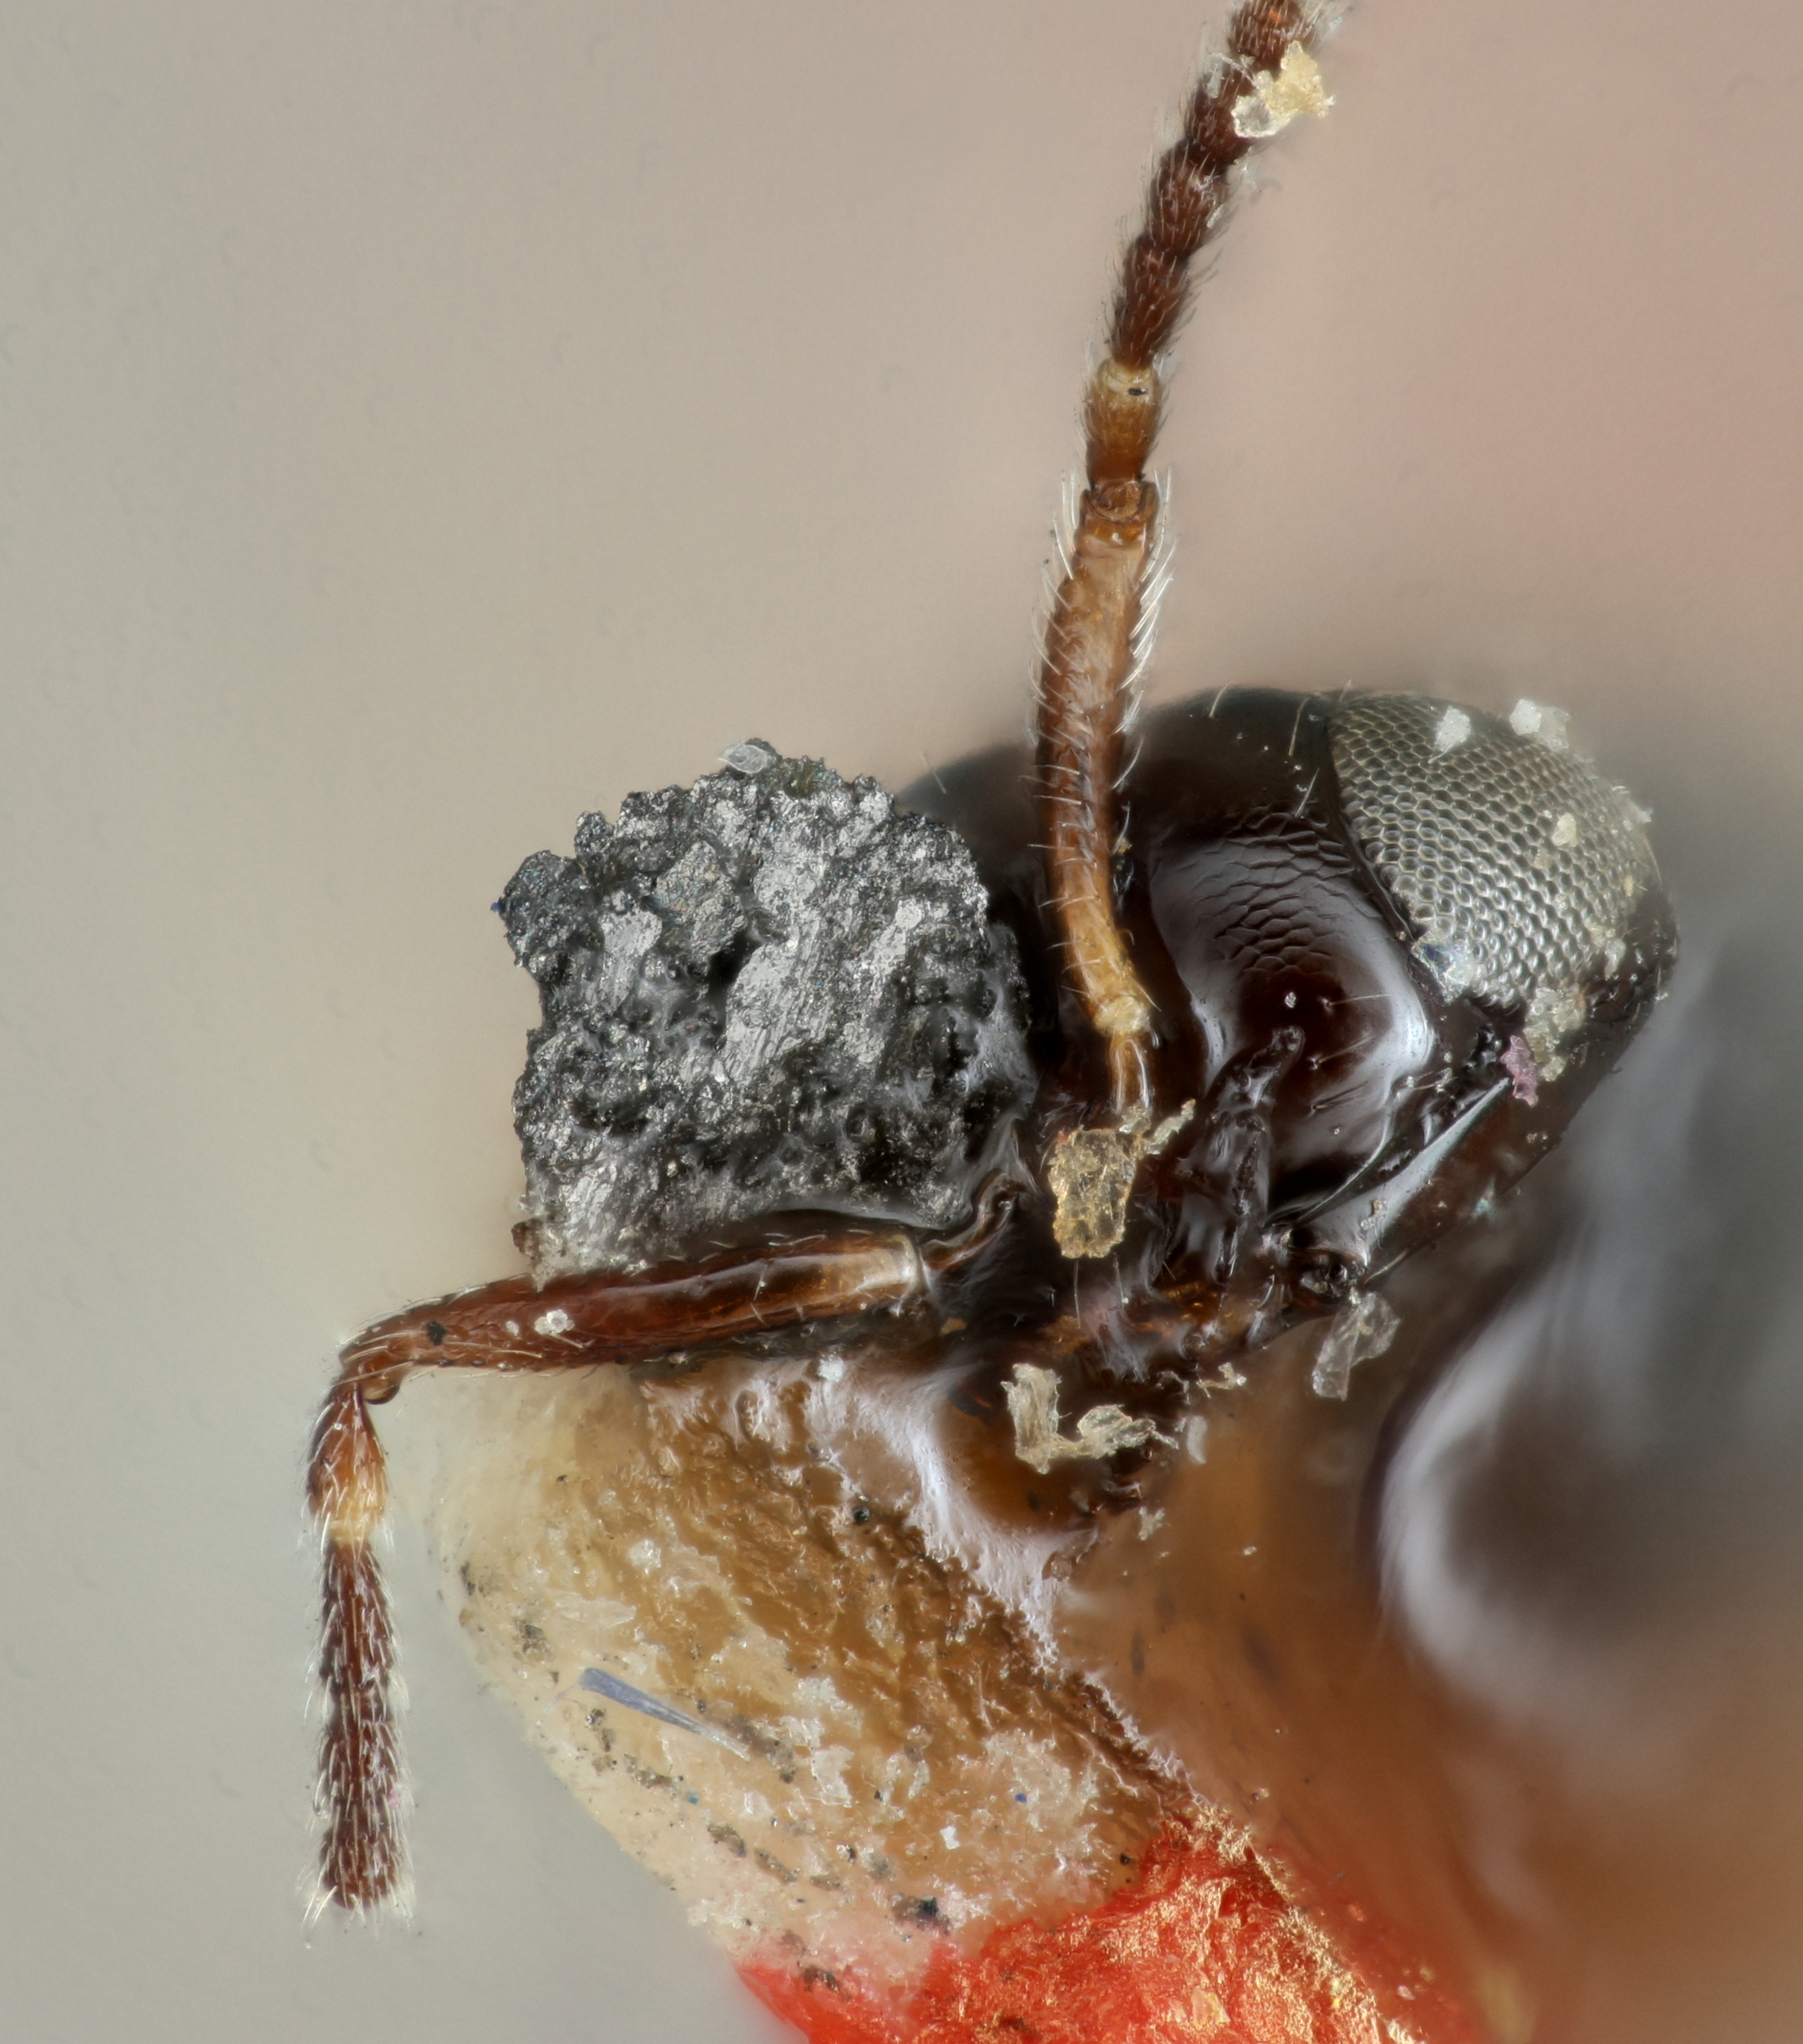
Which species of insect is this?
Telenomus dimmocki
